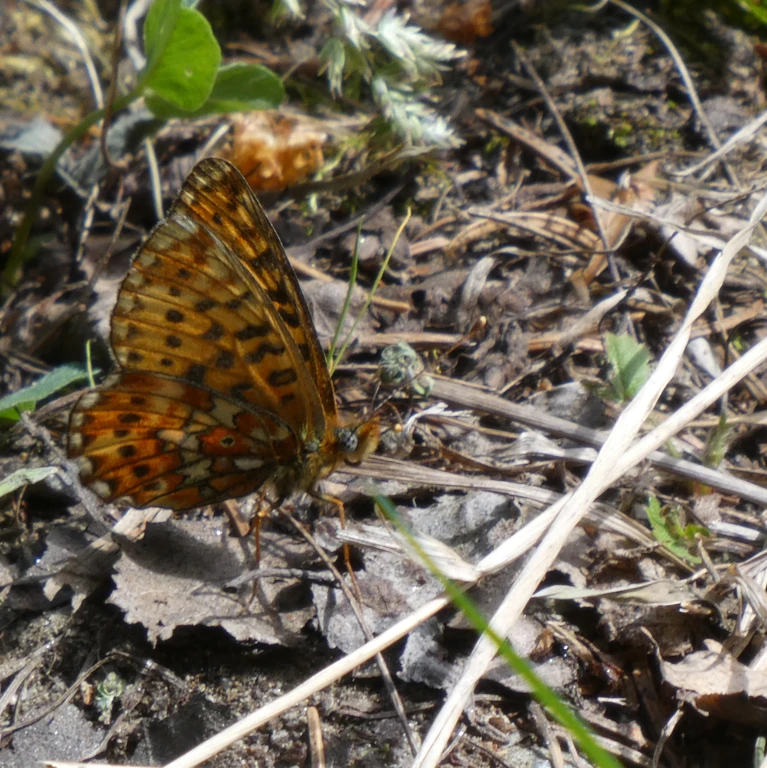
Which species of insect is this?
Boloria euphrosyne (also Clossiana euphrosyne)
